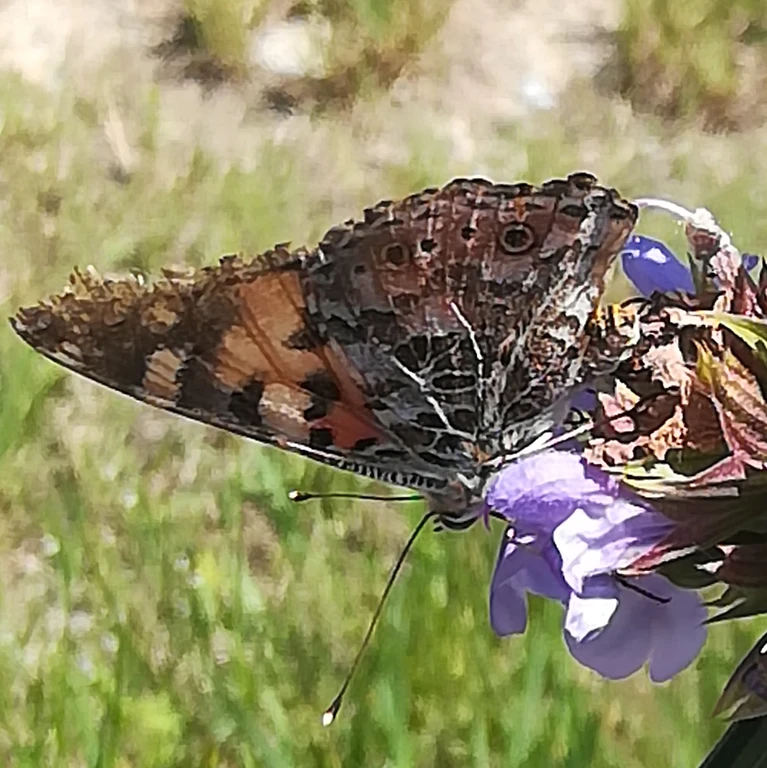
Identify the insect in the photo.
Vanessa cardui
